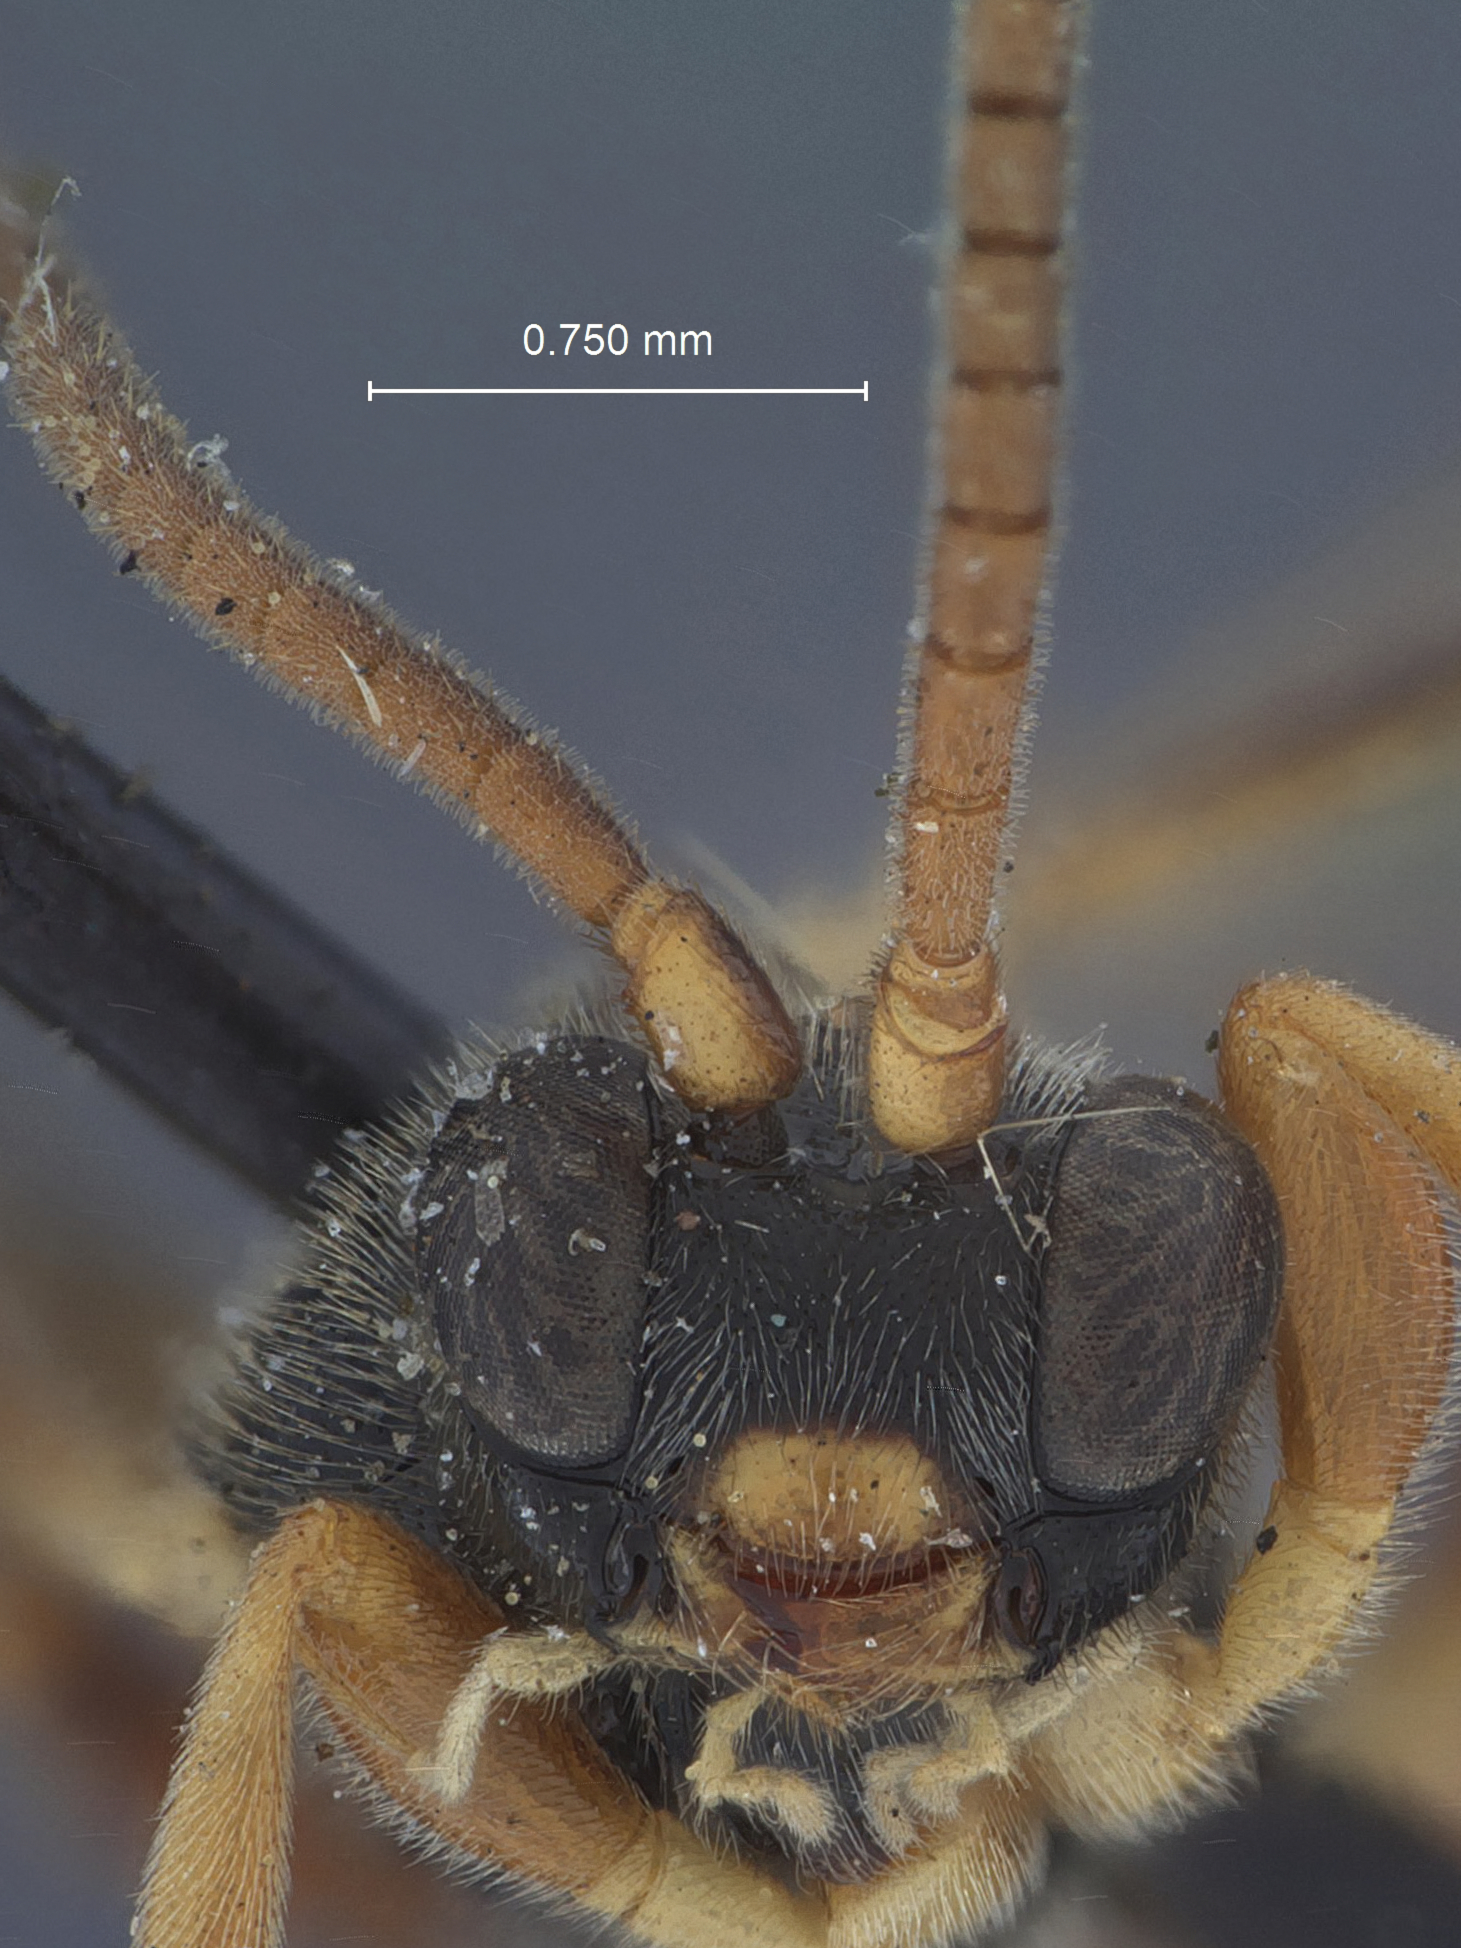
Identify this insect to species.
Phygadeuon brittoni
